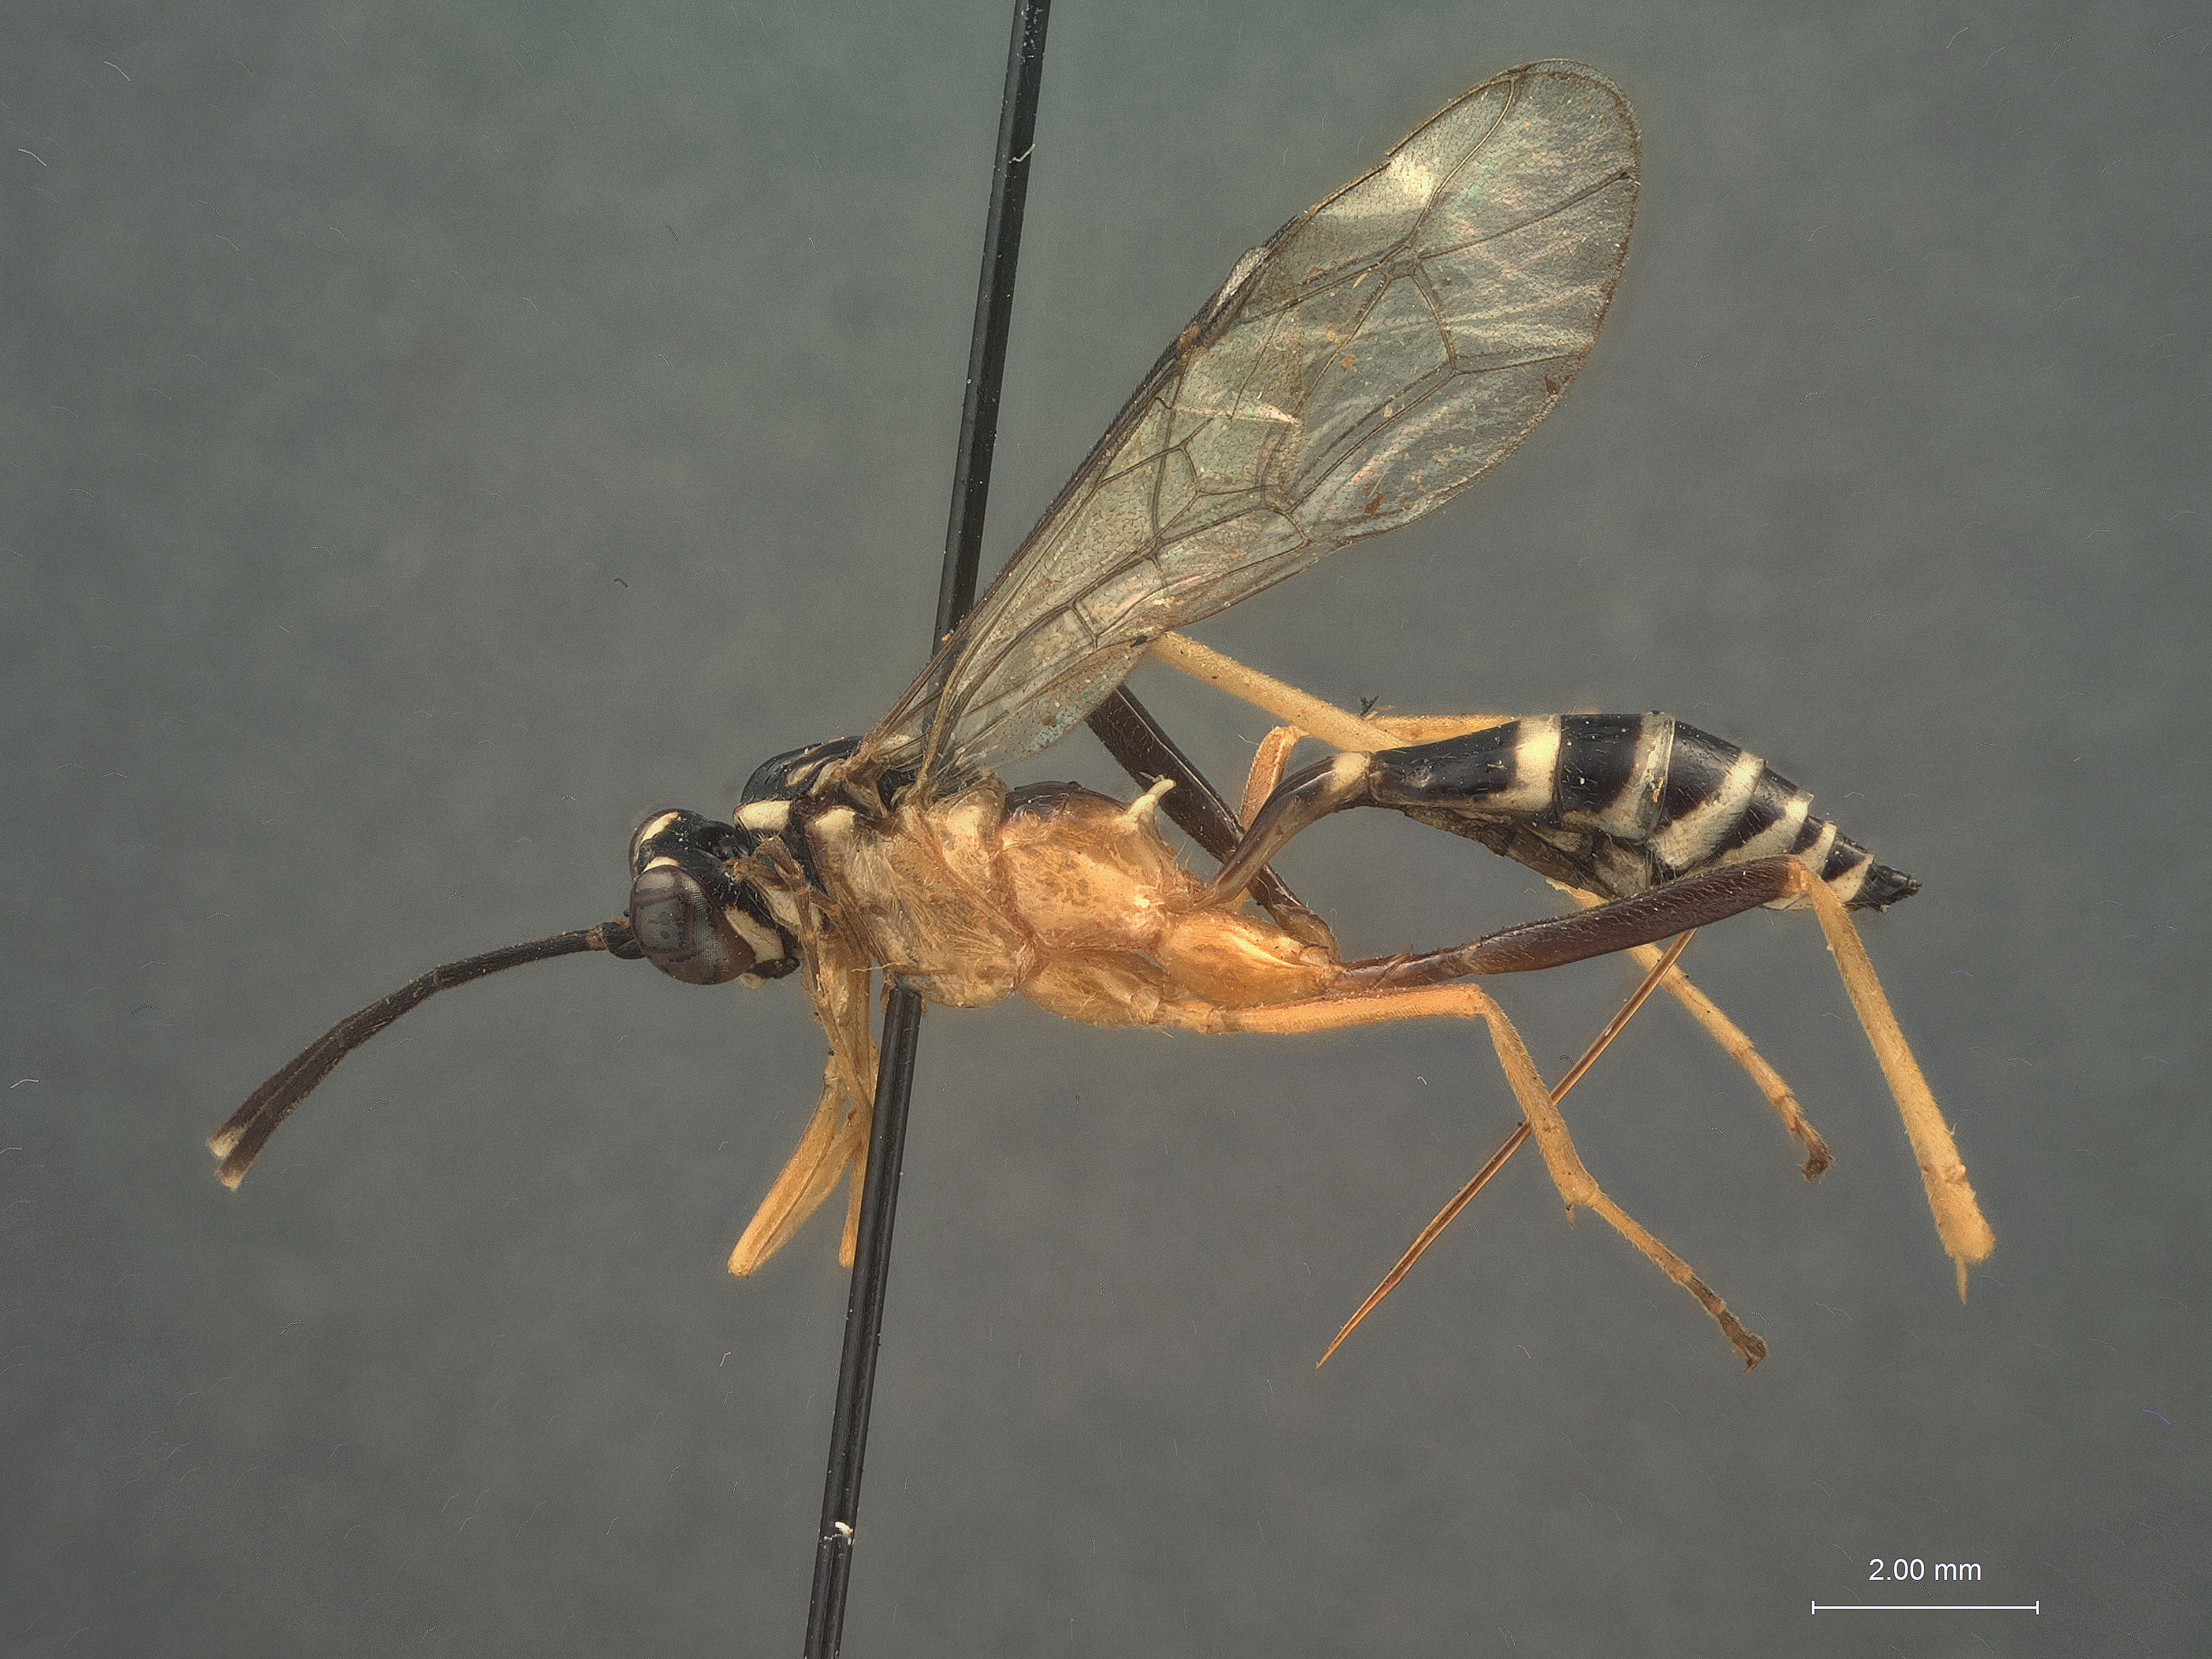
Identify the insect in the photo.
Polycyrtus mediotinctus
